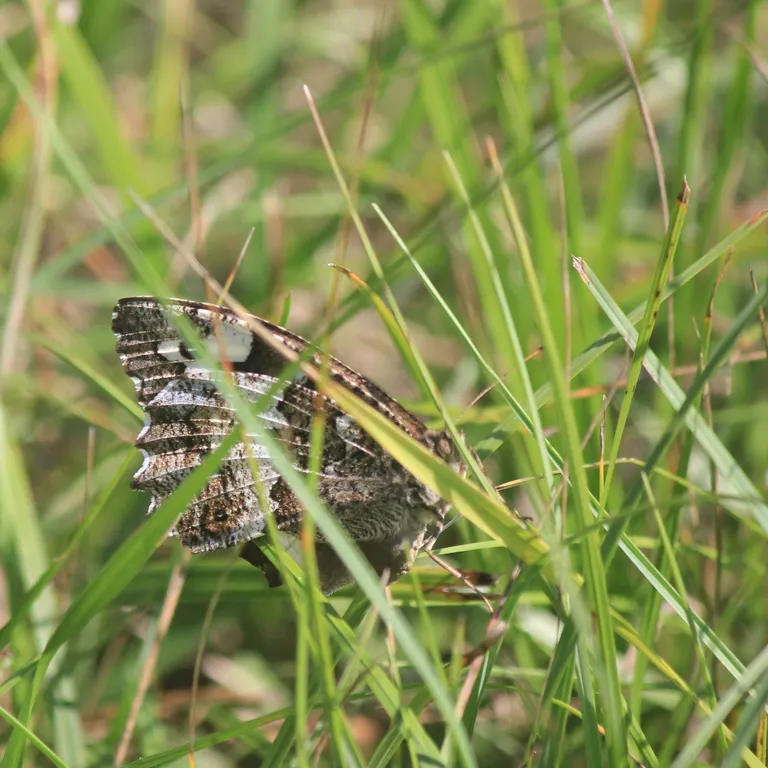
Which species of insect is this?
Brintesia circe
